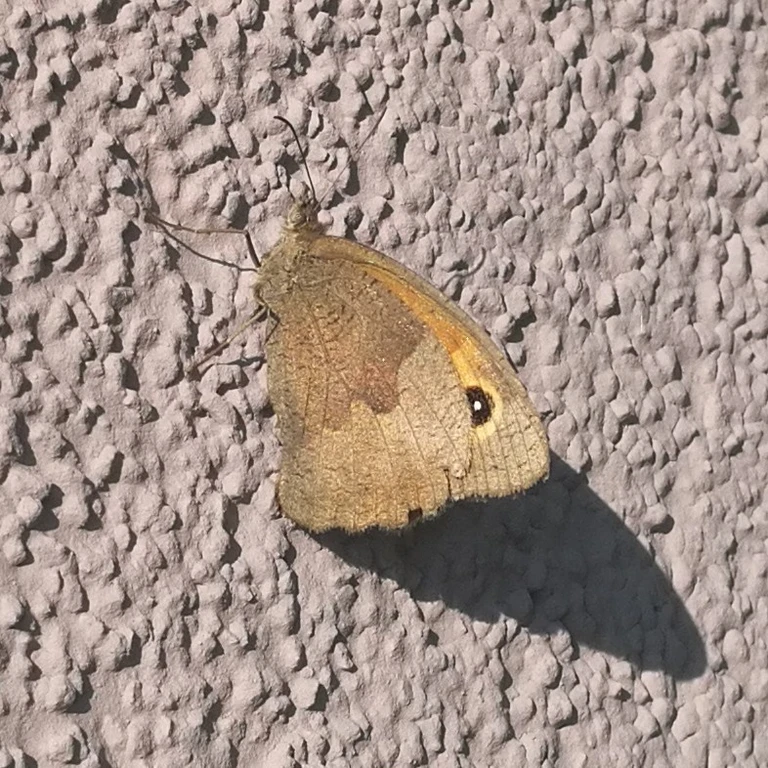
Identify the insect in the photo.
Maniola jurtina
